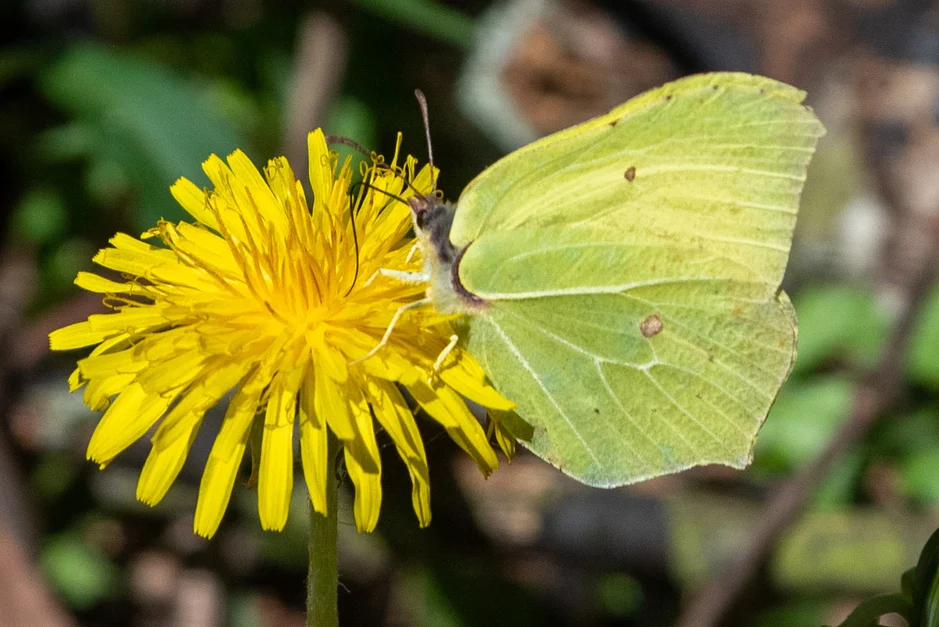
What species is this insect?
Gonepteryx rhamni
